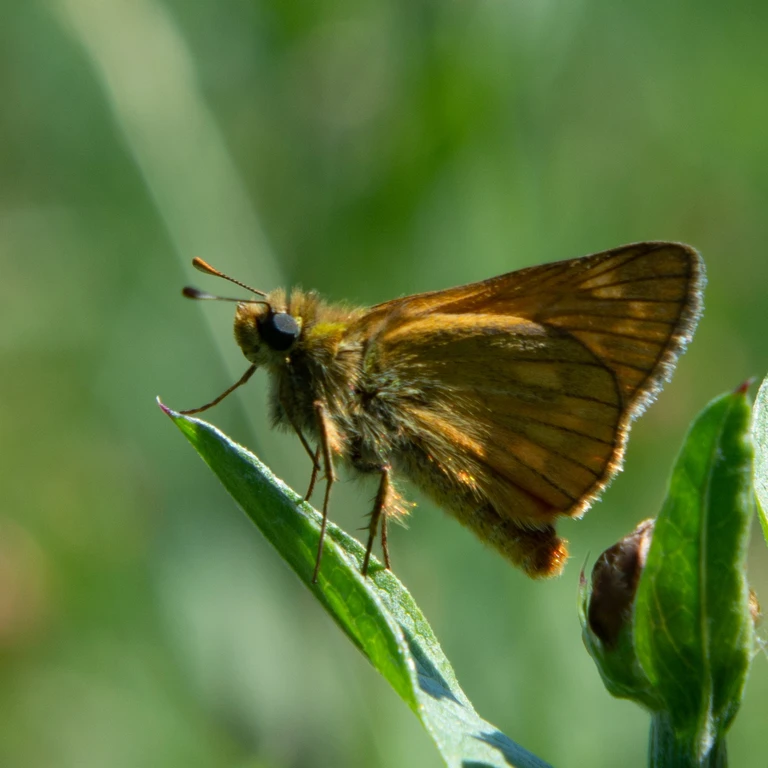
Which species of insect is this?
Ochlodes sylvanus (also Ochlodes venata)
